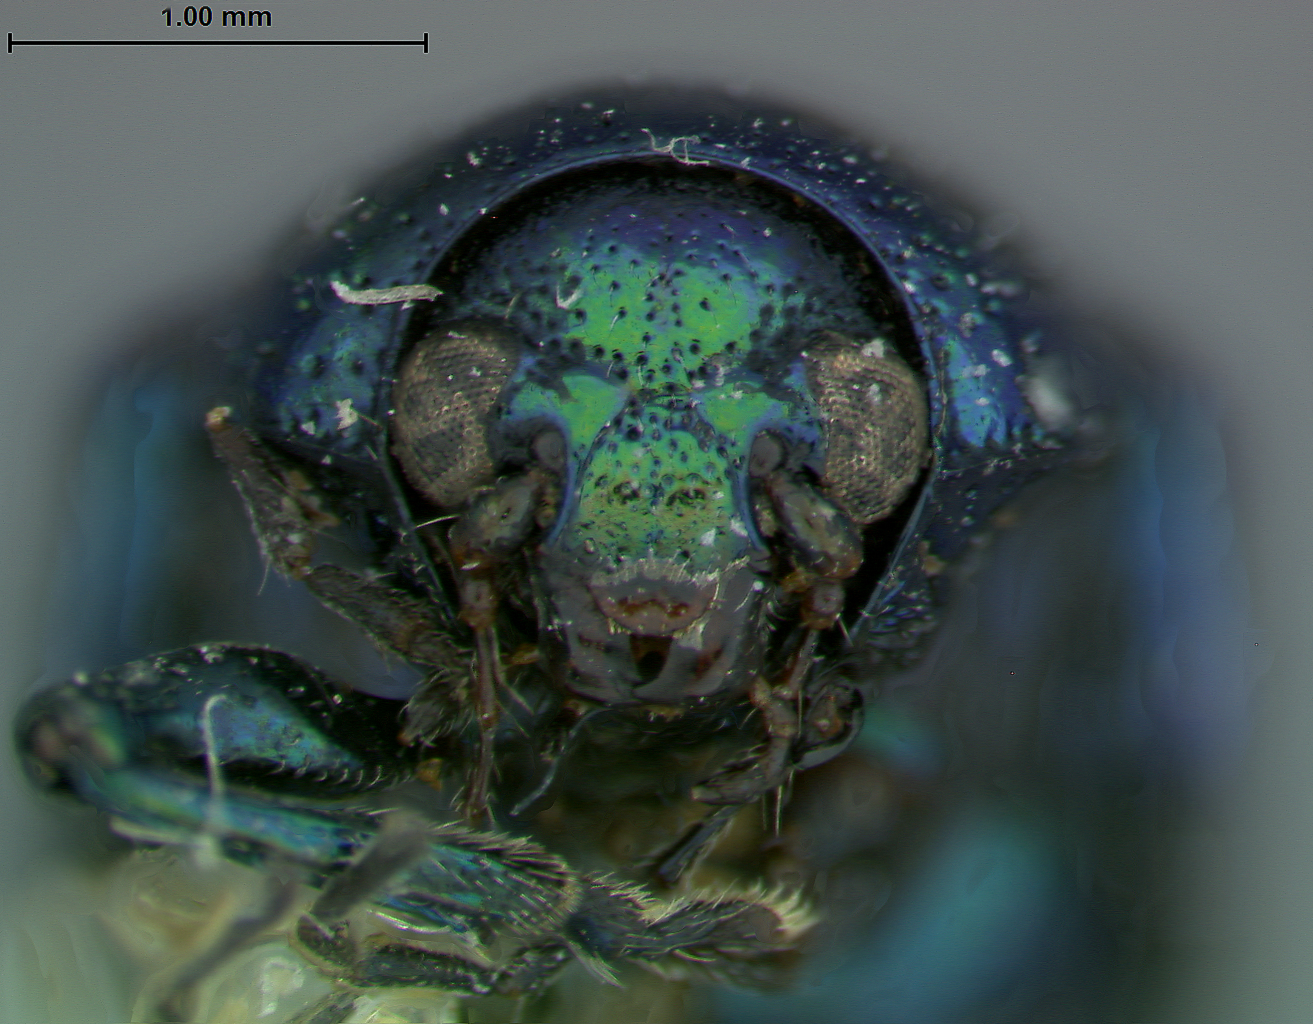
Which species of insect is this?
Colaspoides macgregori
